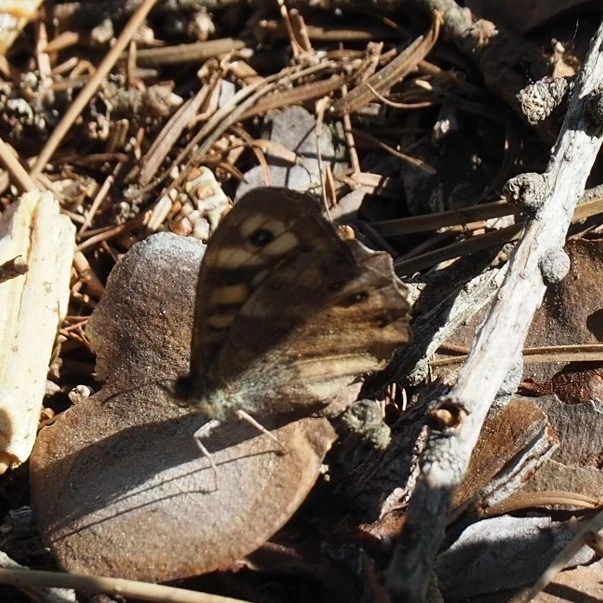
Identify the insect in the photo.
Pararge aegeria
